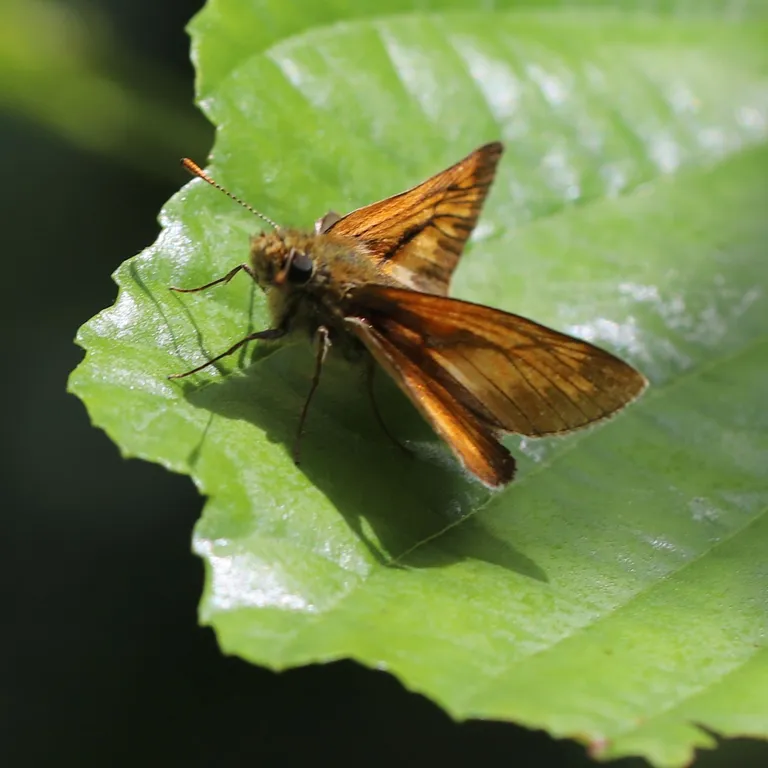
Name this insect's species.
Ochlodes sylvanus (also Ochlodes venata)
